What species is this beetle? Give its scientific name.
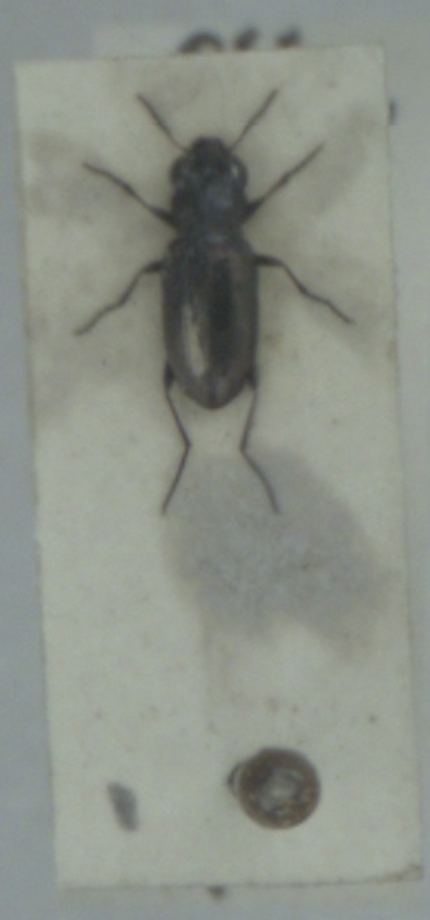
Notiophilus substriatus
